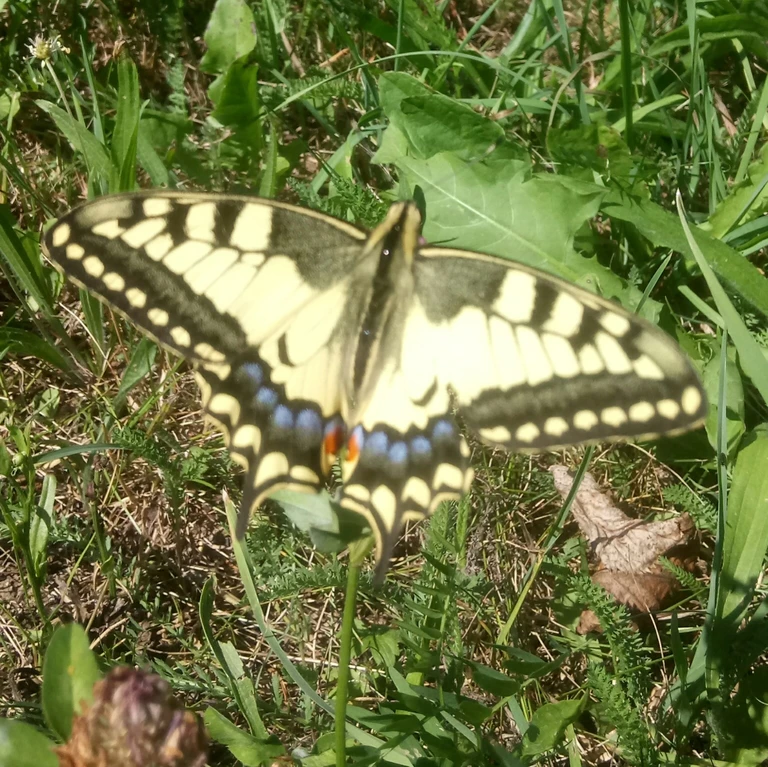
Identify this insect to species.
Papilio machaon
